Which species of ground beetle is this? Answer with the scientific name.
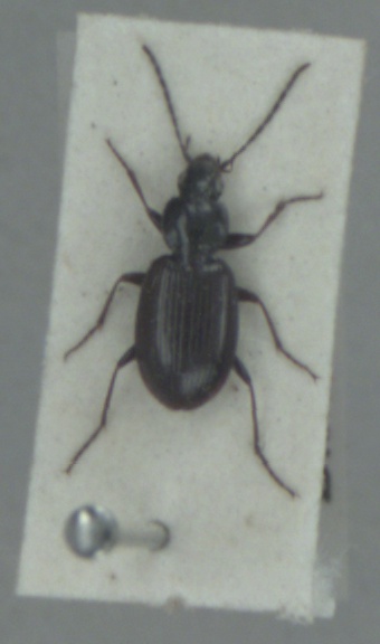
Agonum fuliginosum
